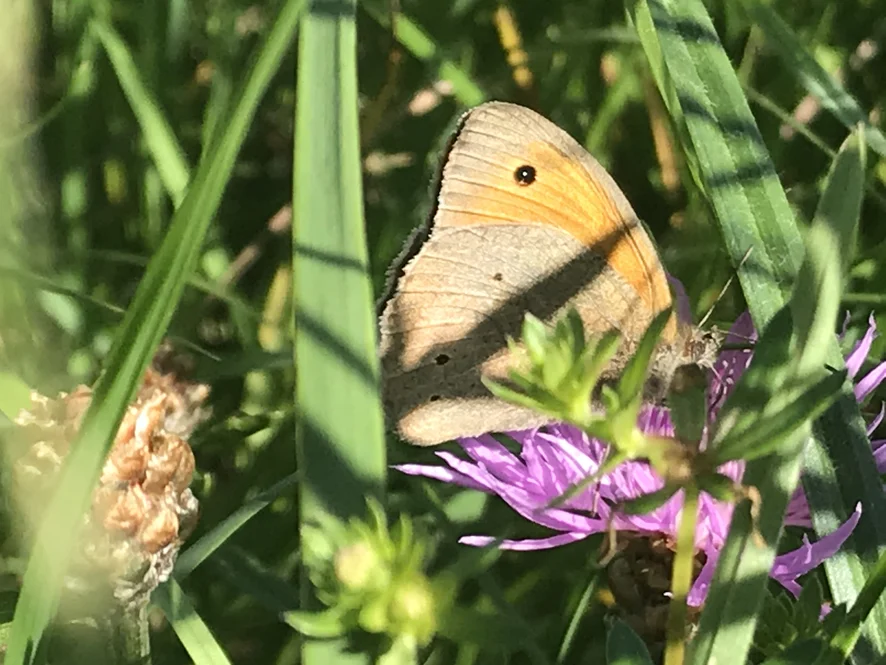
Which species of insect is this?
Maniola jurtina
